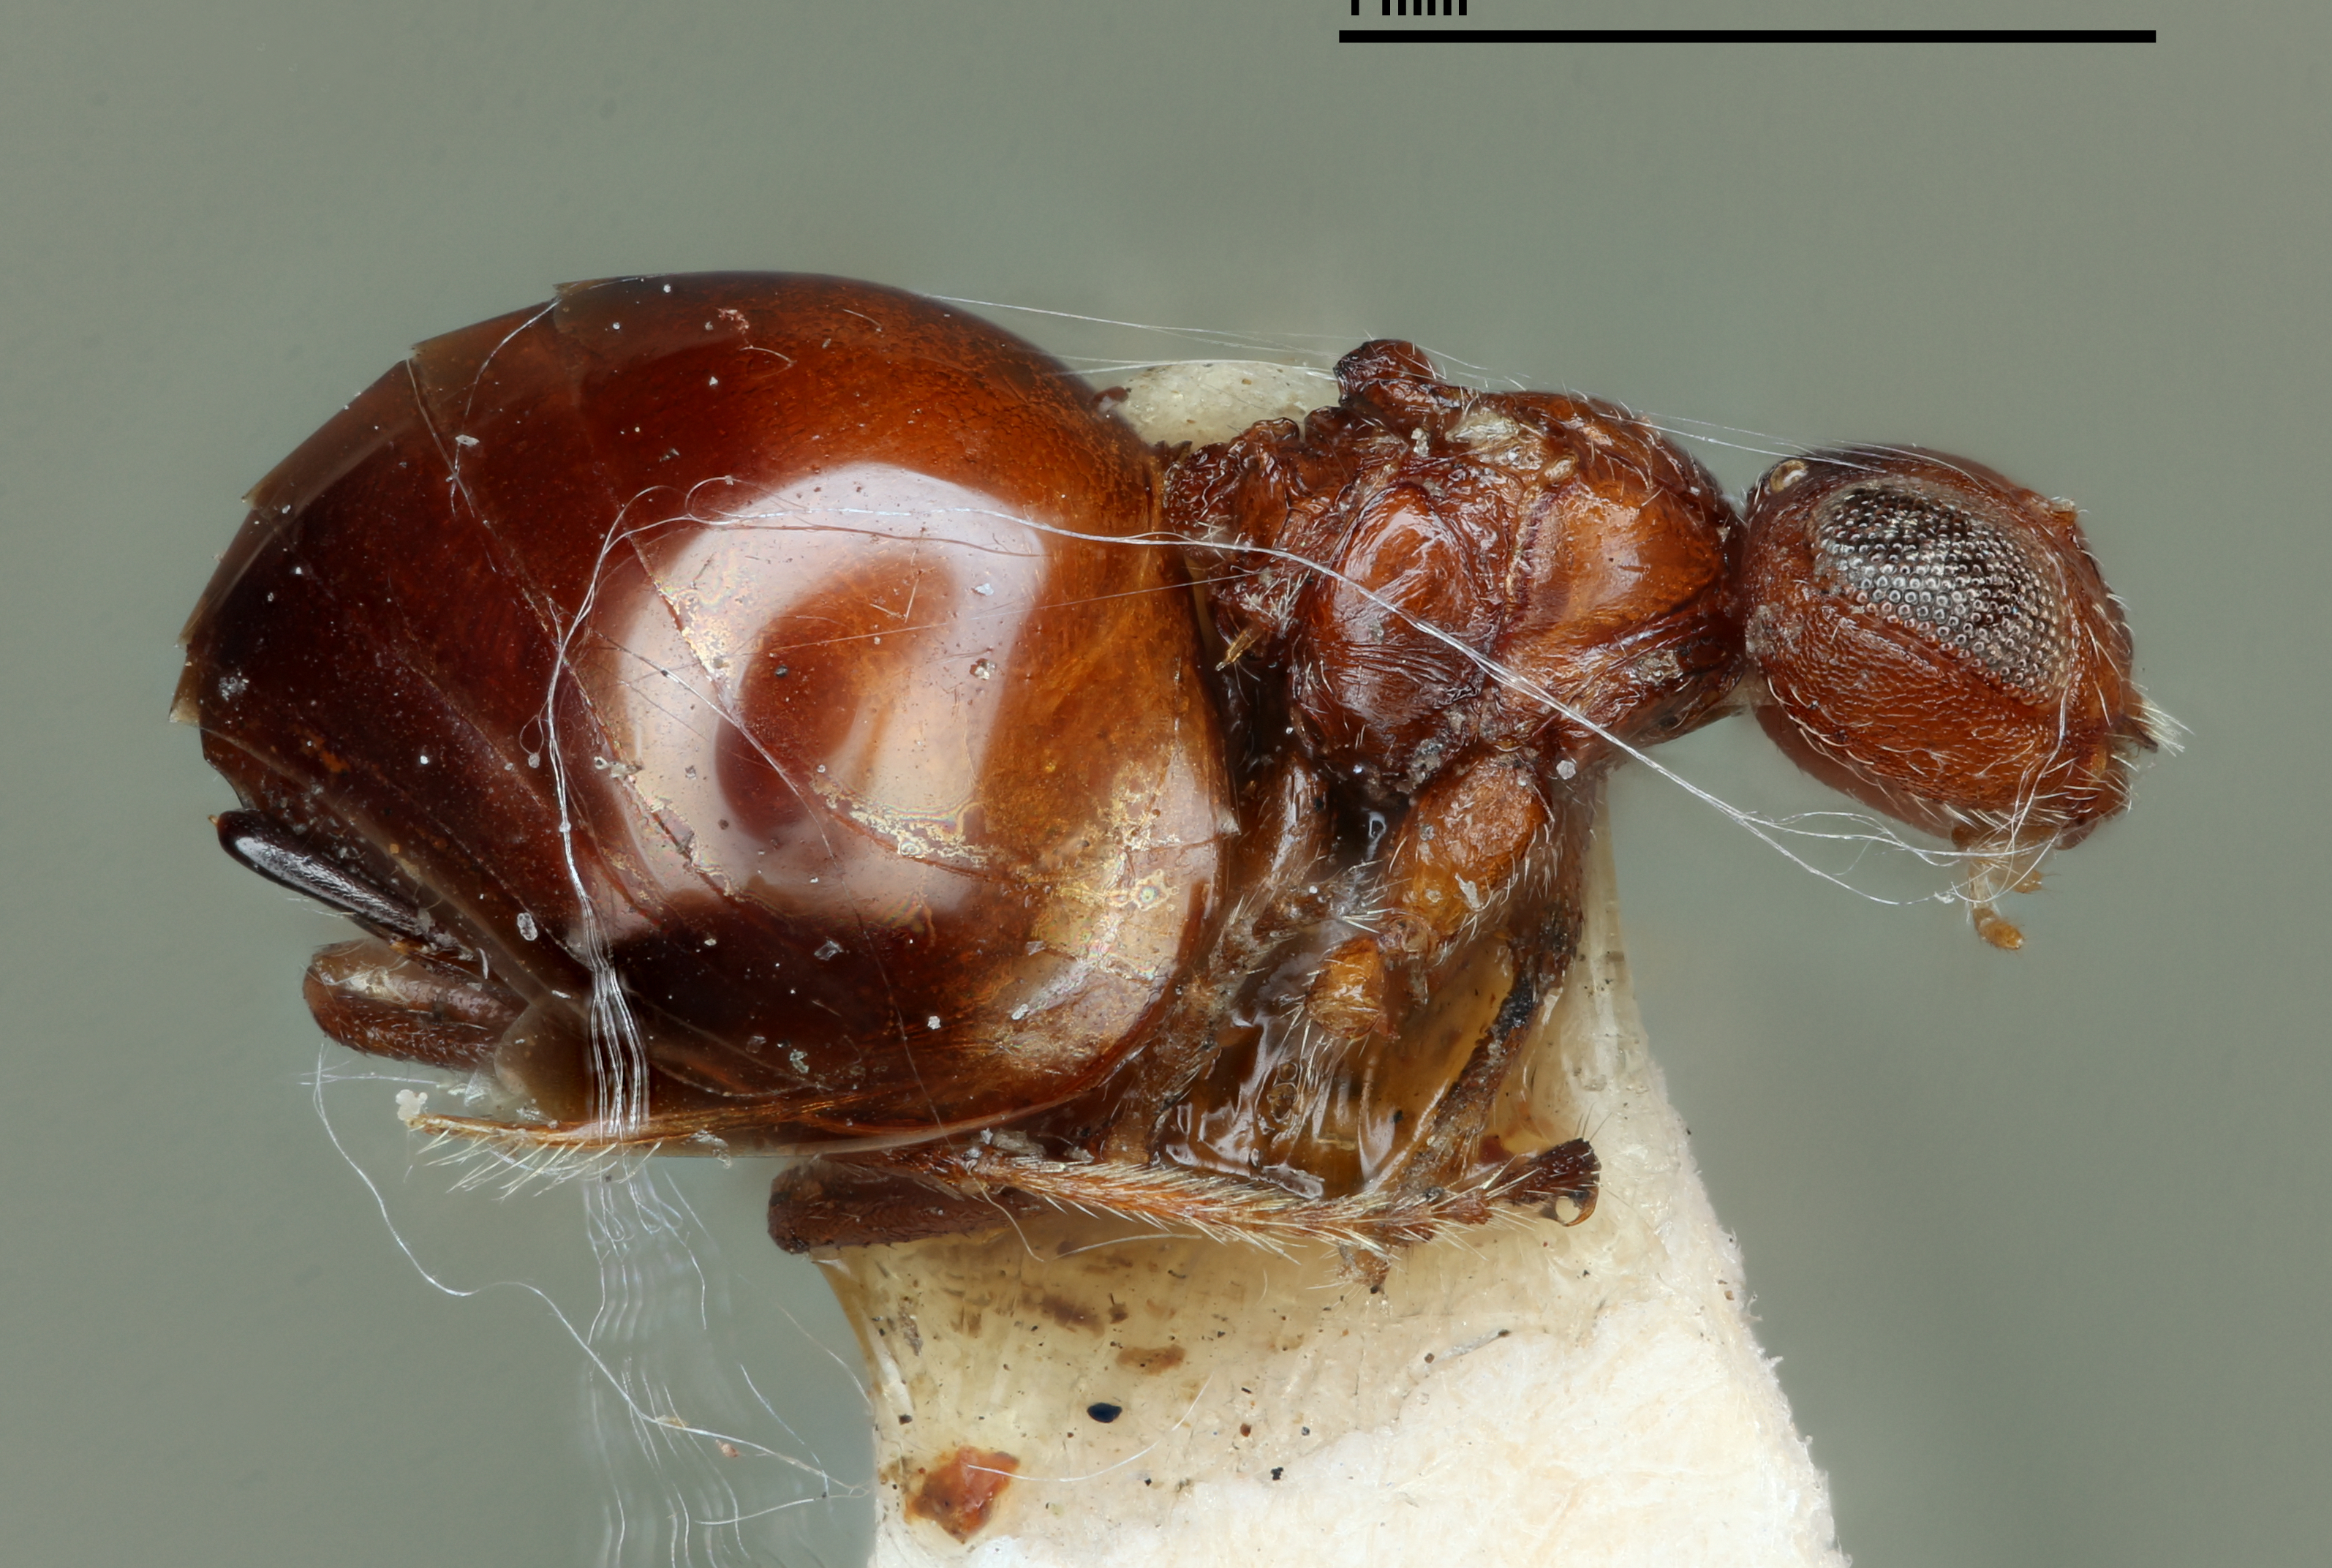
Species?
Solenozopheria vaccinii
